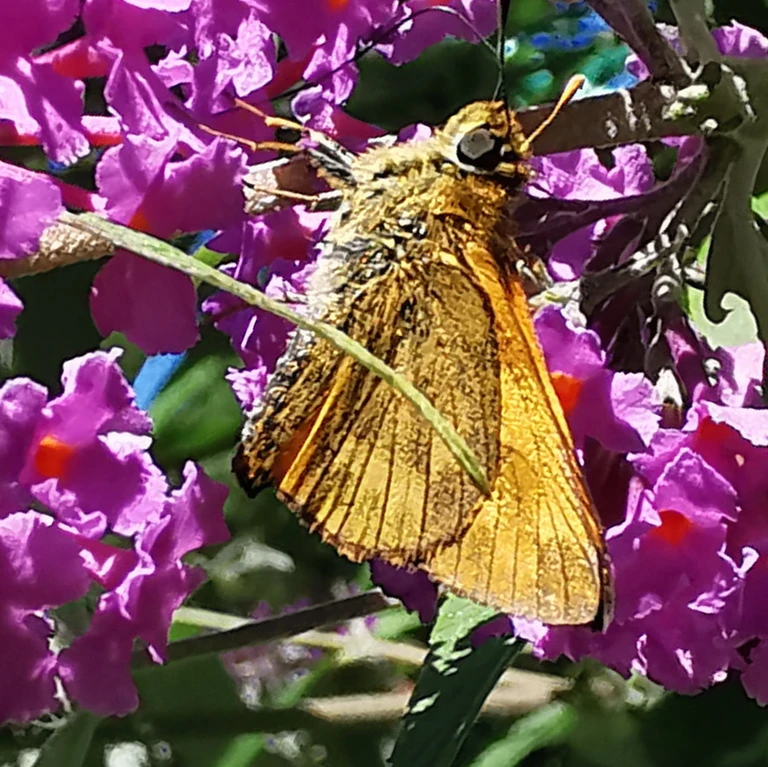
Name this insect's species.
Ochlodes sylvanus (also Ochlodes venata)
